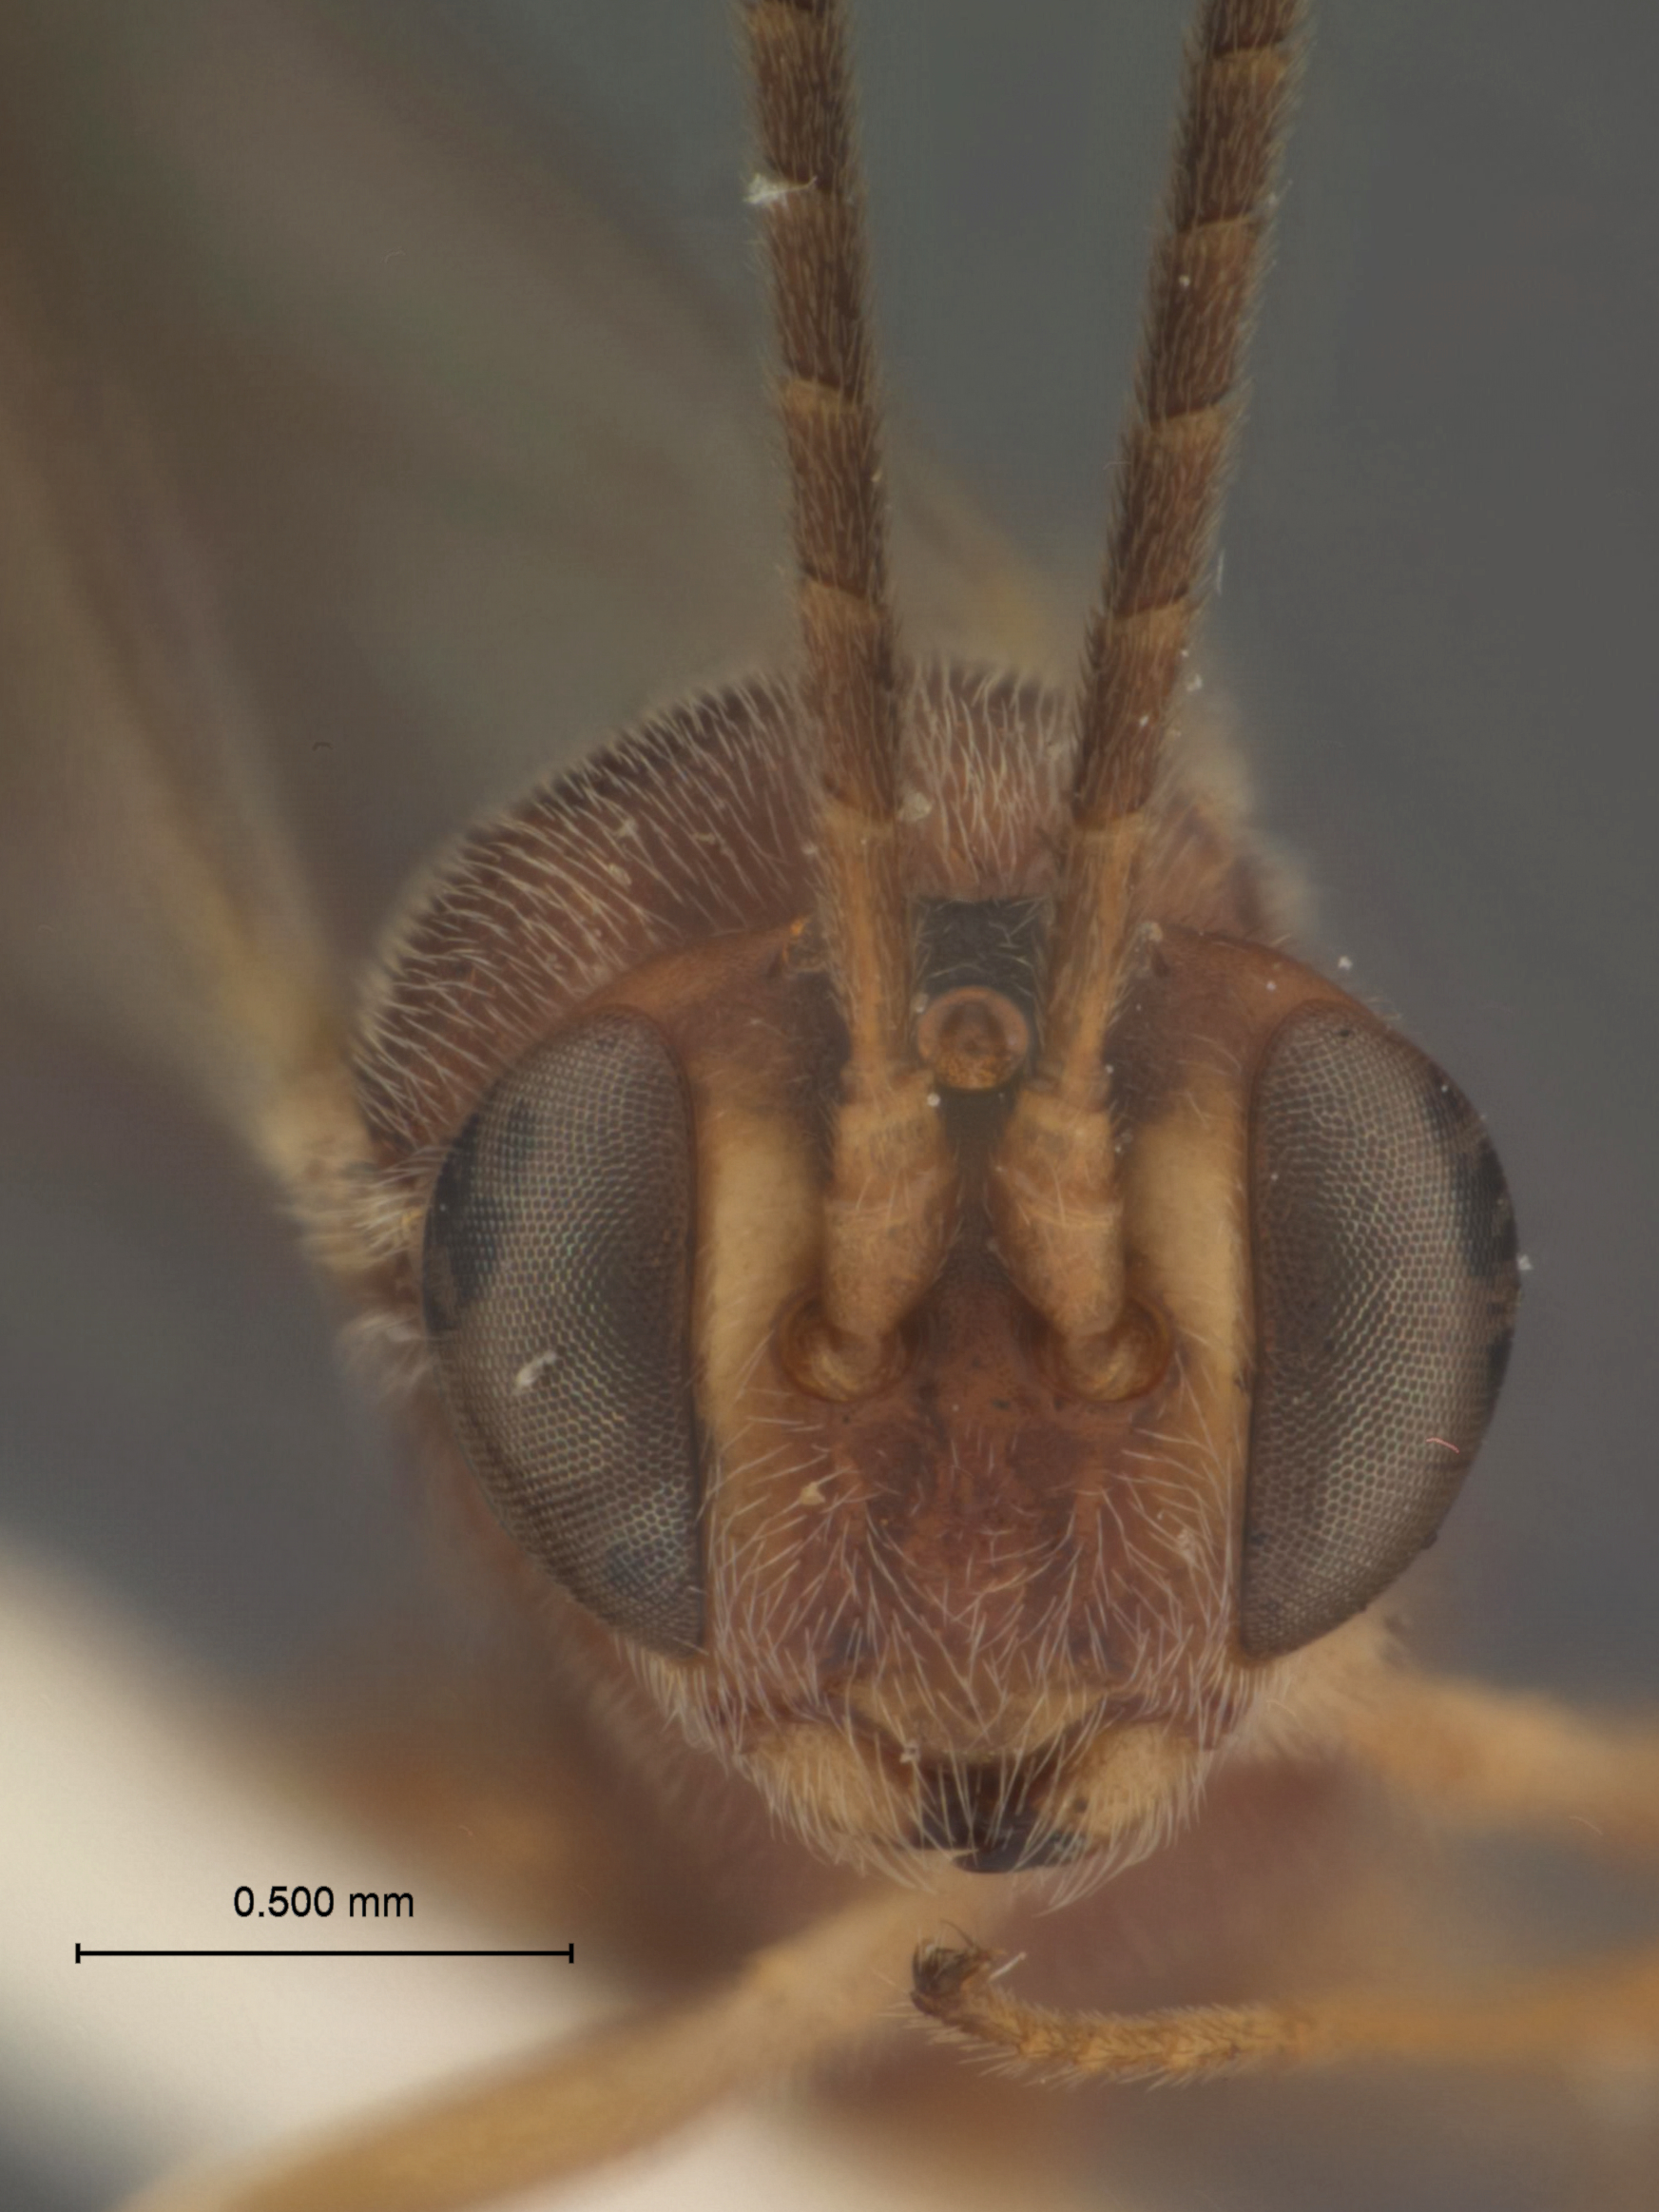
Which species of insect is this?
Cremastus obesus
